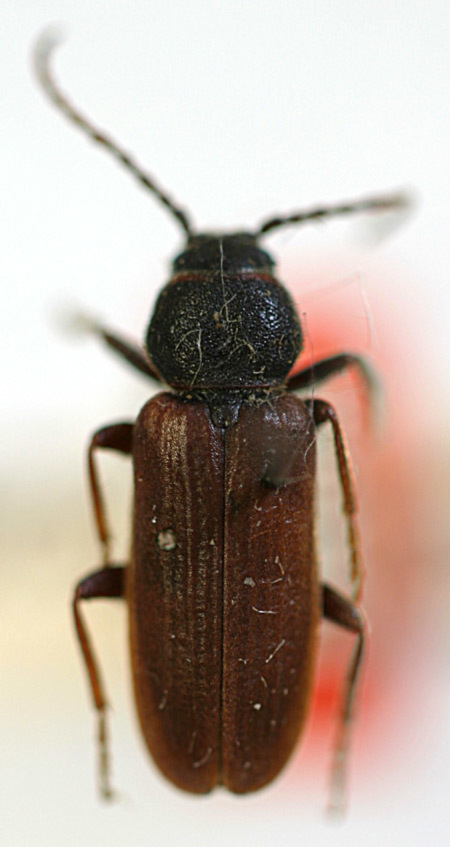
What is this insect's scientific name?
Asemum striatum (also Asemum stocktonense)
